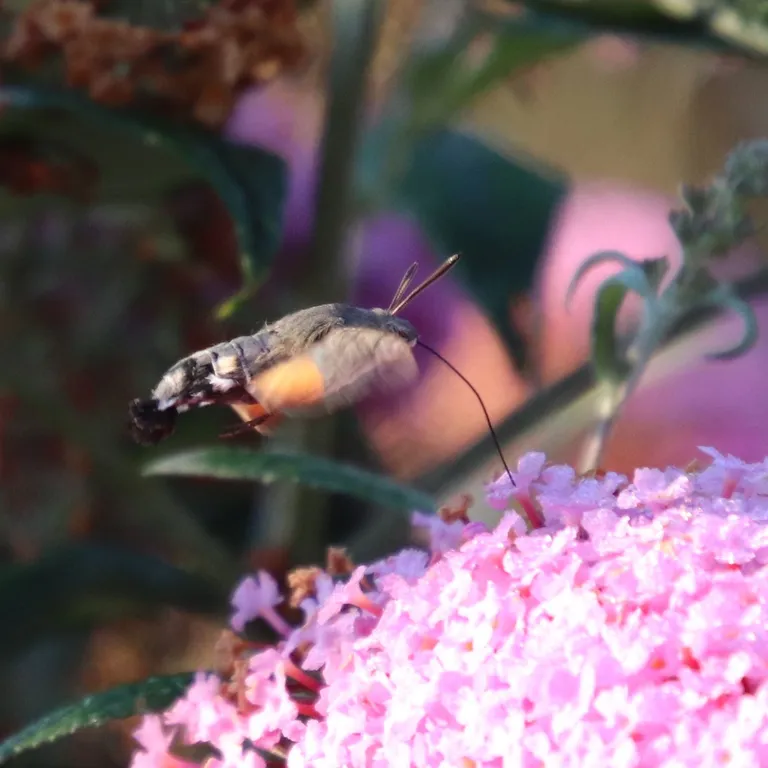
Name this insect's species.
Macroglossum stellatarum
